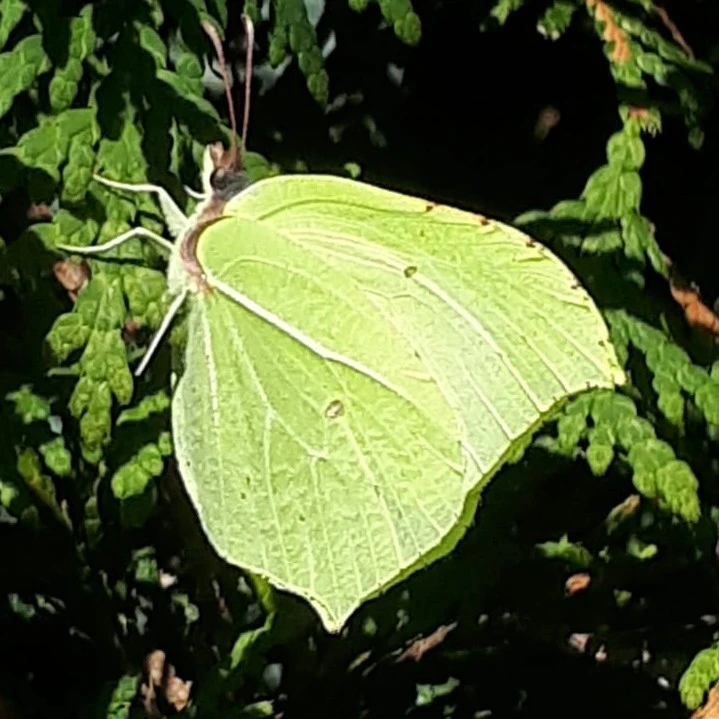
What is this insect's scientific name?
Gonepteryx rhamni
